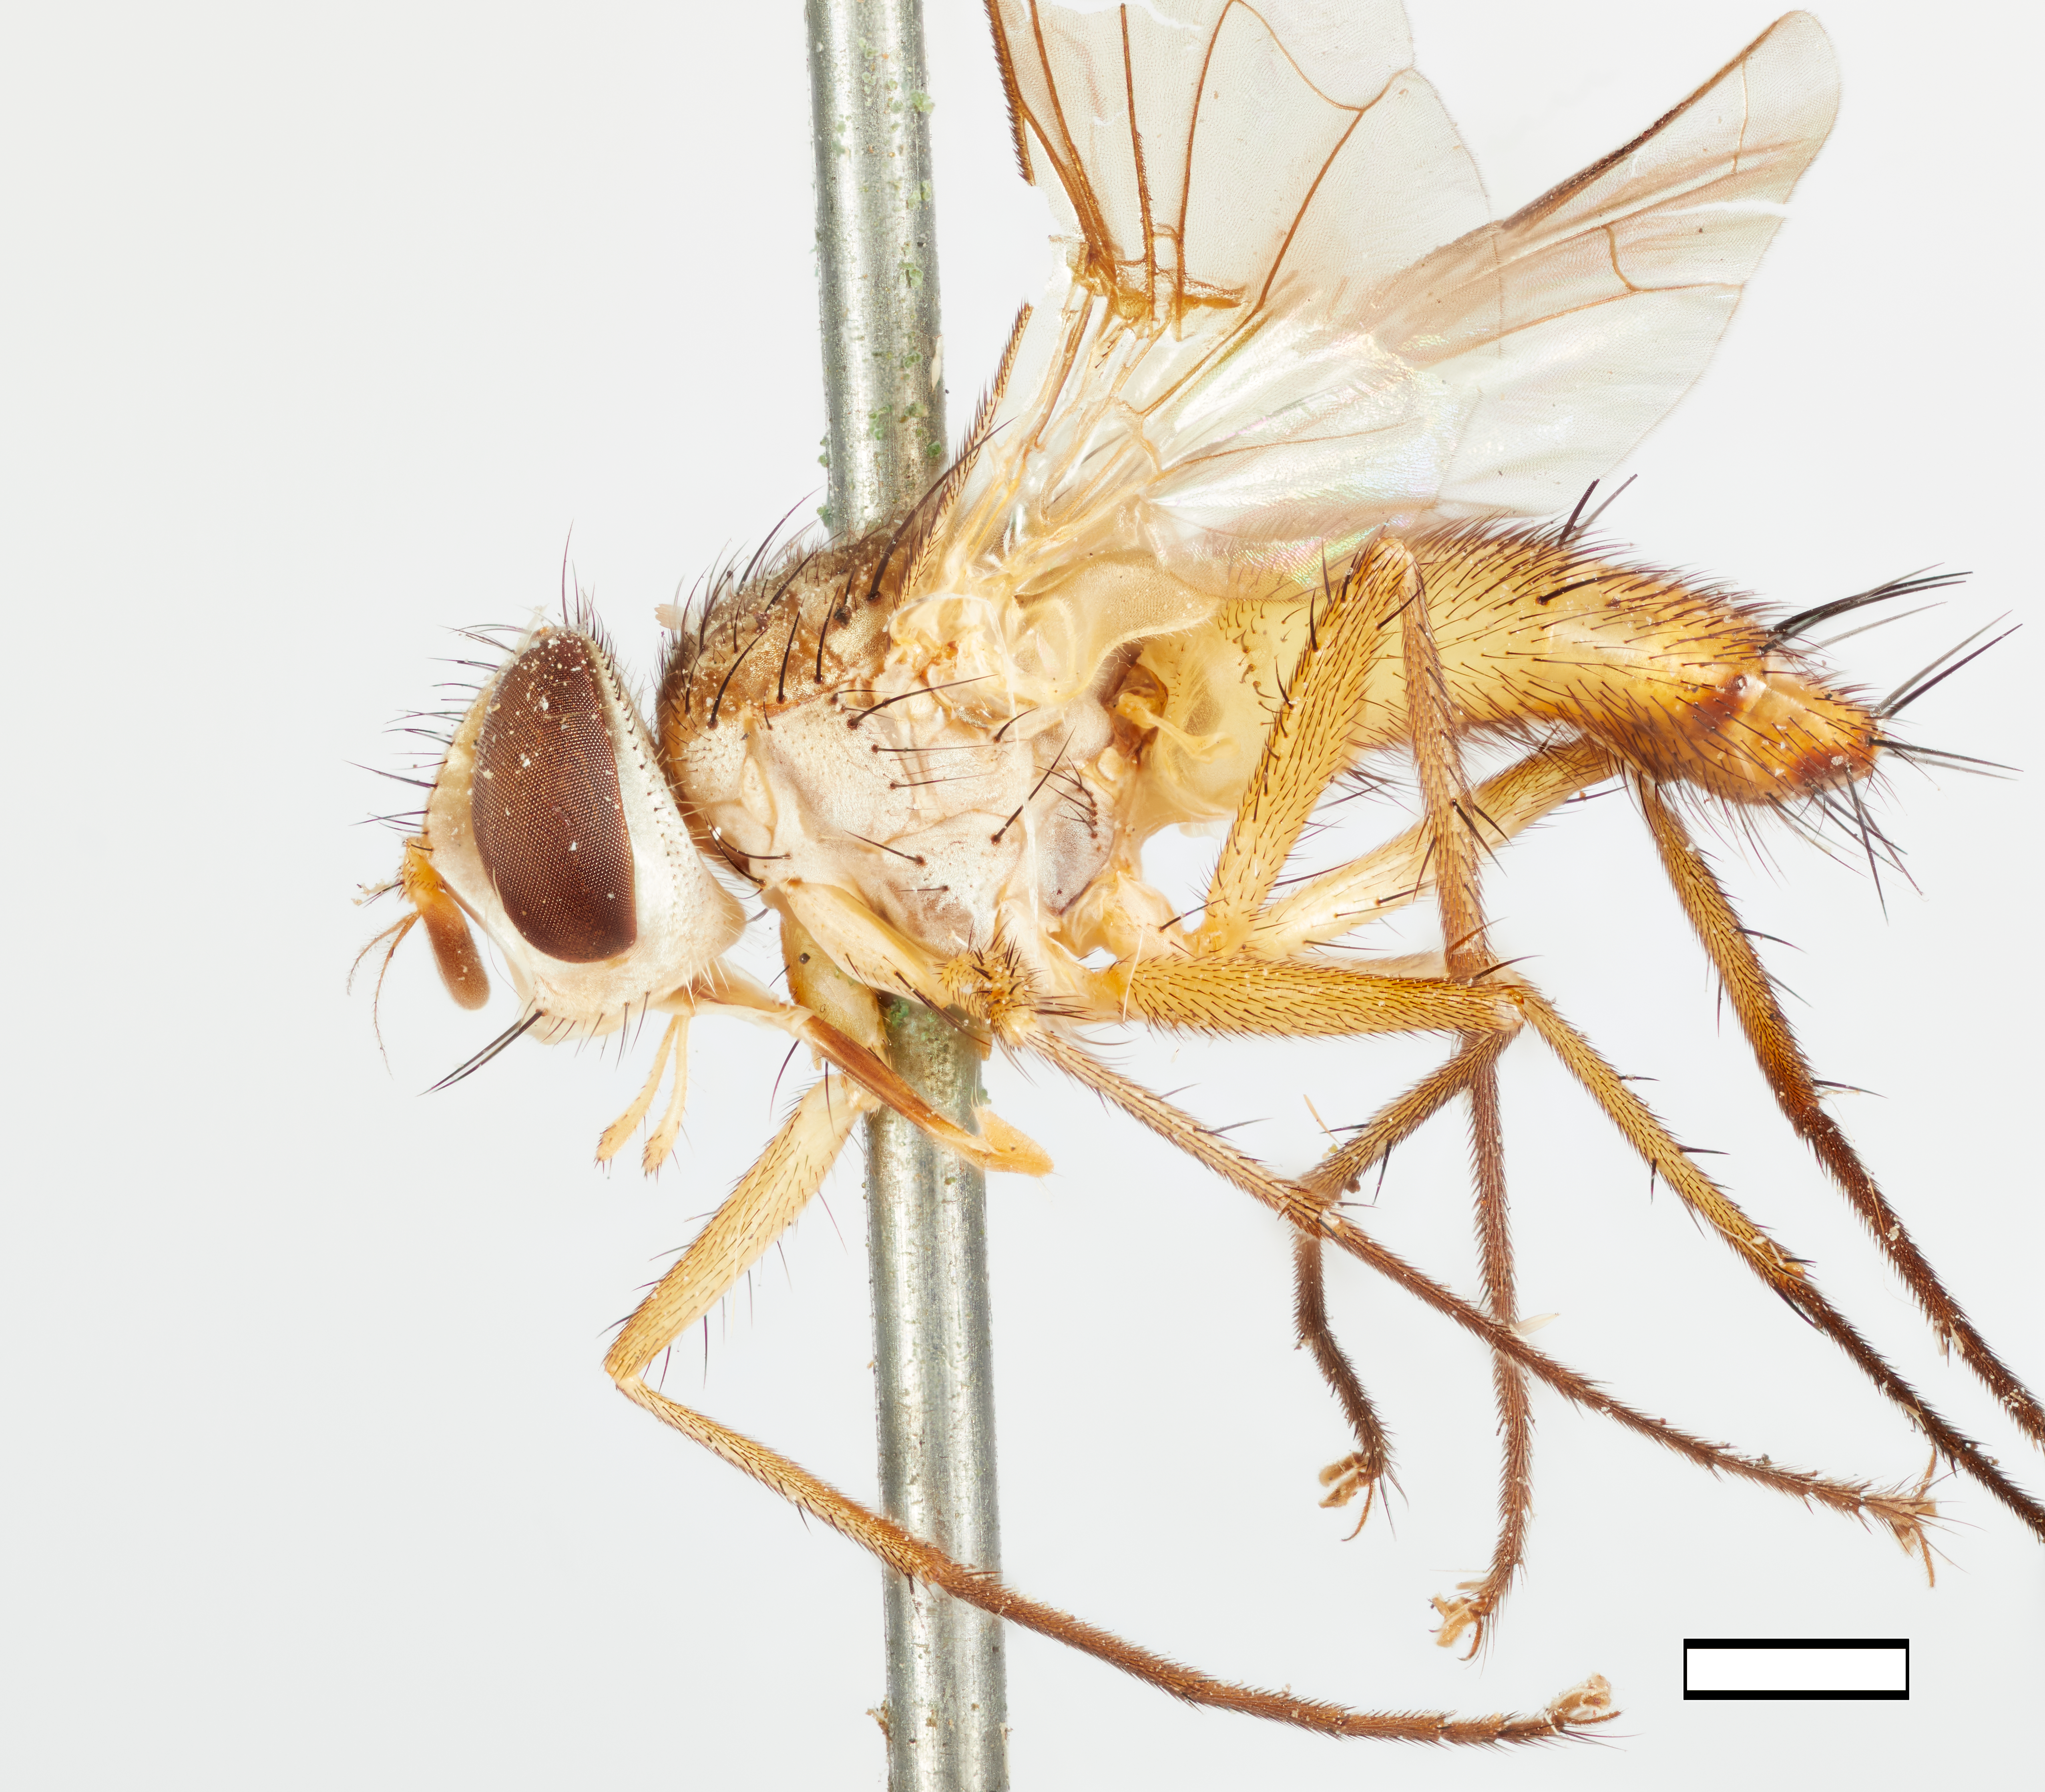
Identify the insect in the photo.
Myiobia depile
